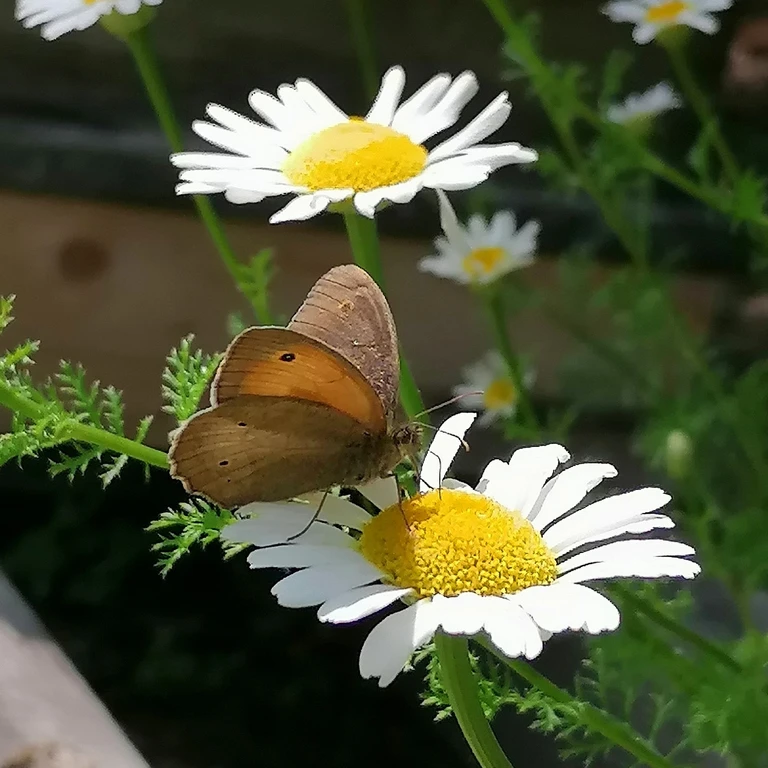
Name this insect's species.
Maniola jurtina
